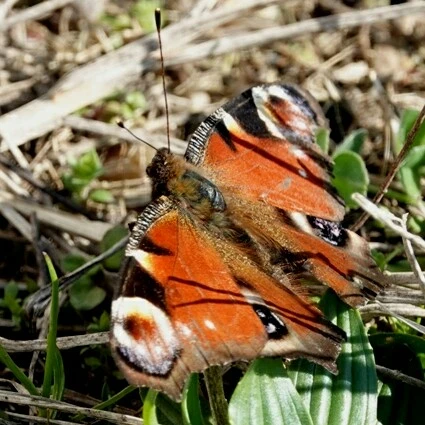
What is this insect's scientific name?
Aglais io
